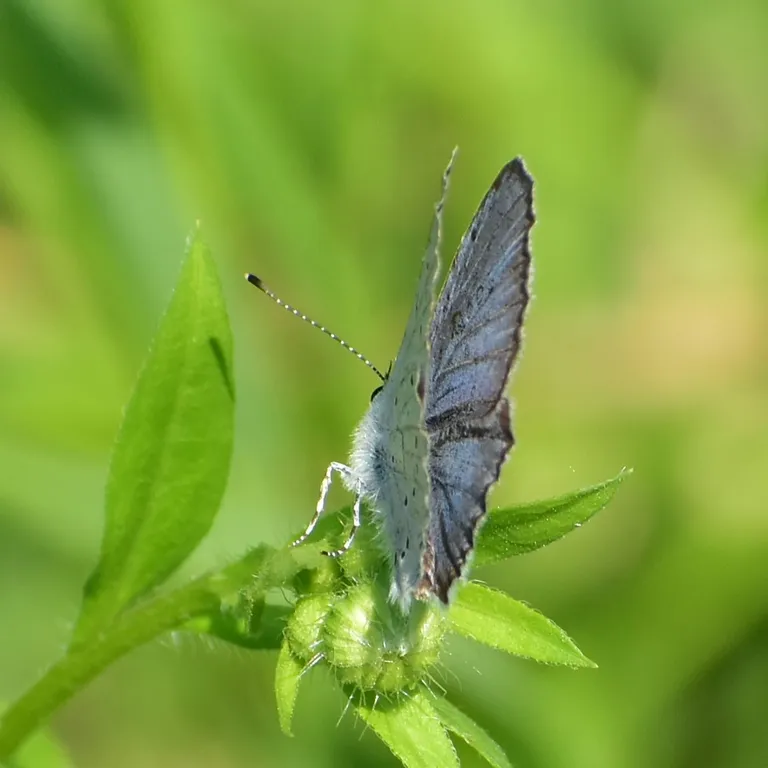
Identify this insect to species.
Cupido decolorata (also Elkalyce decolorata)
